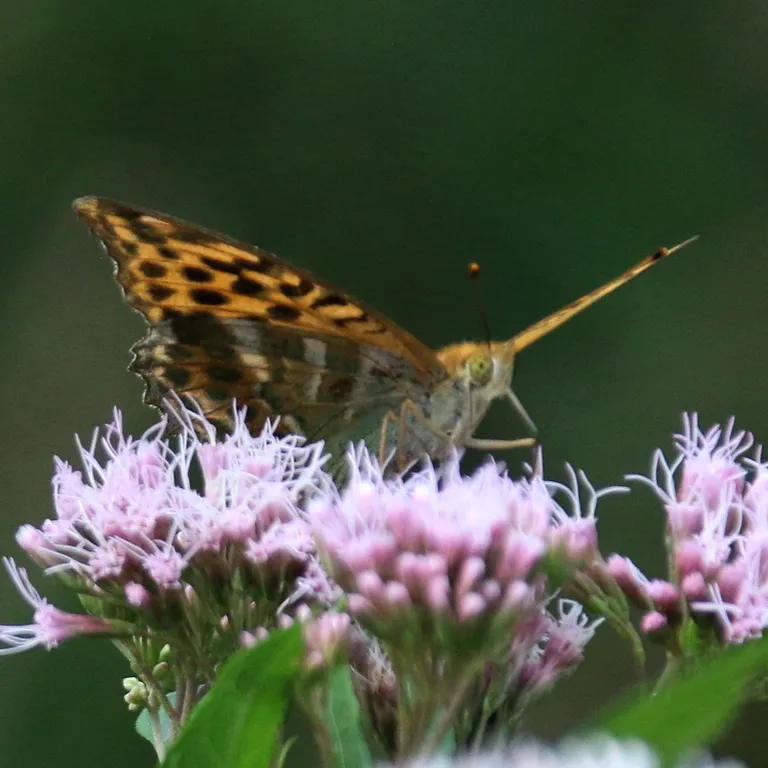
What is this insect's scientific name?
Argynnis paphia
